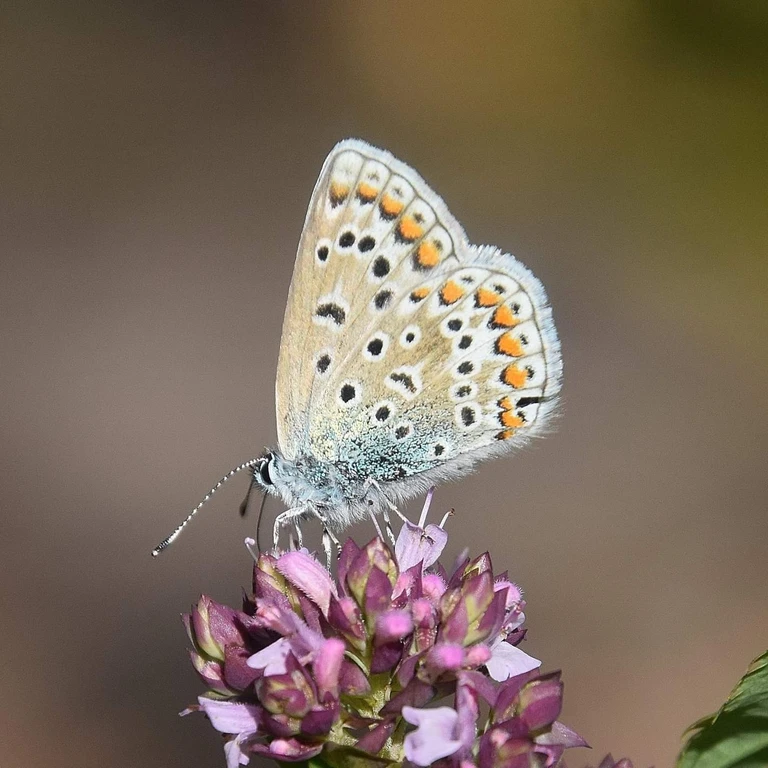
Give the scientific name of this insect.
Polyommatus icarus
